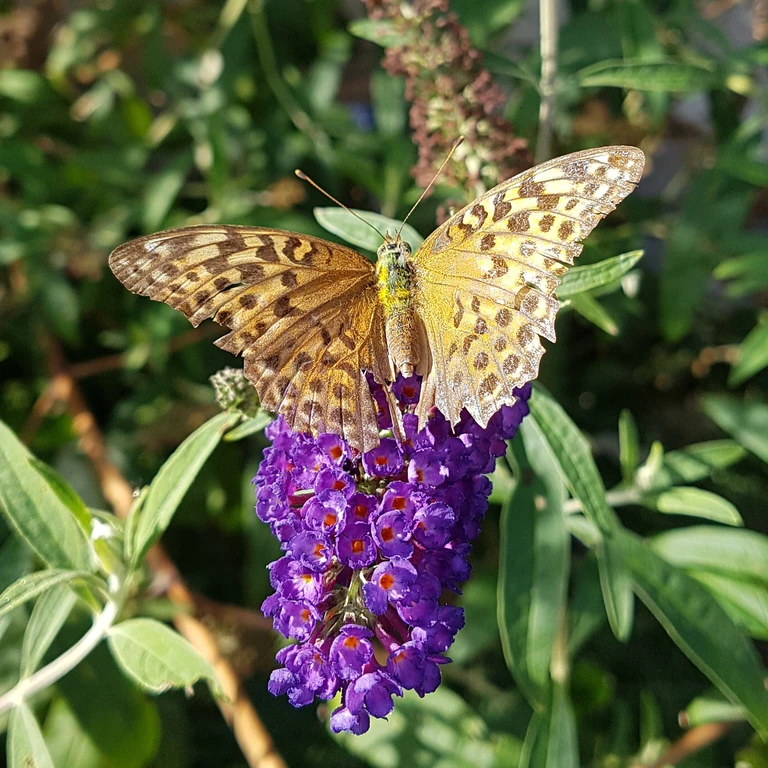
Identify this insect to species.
Argynnis paphia
